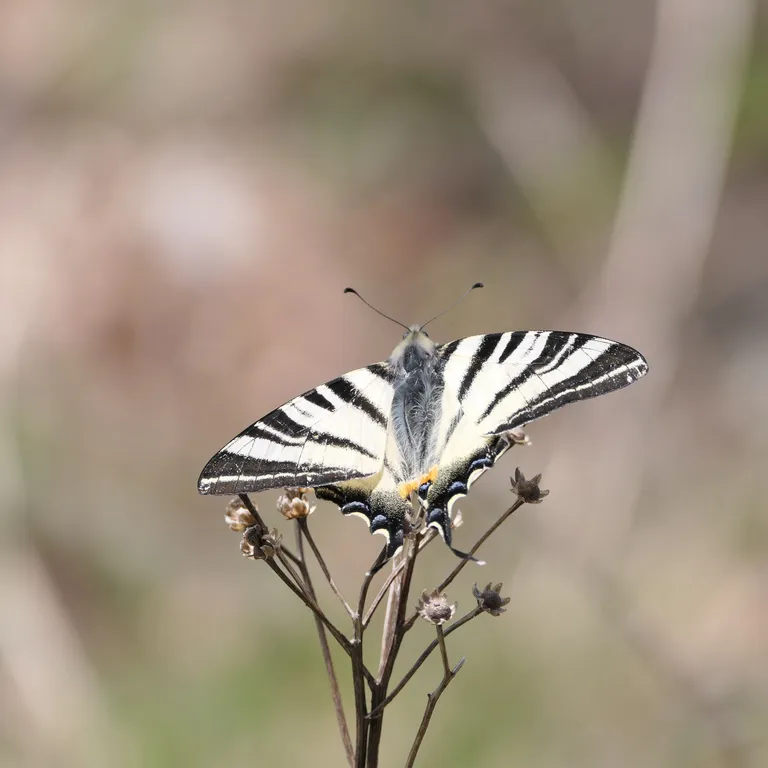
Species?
Iphiclides podalirius
